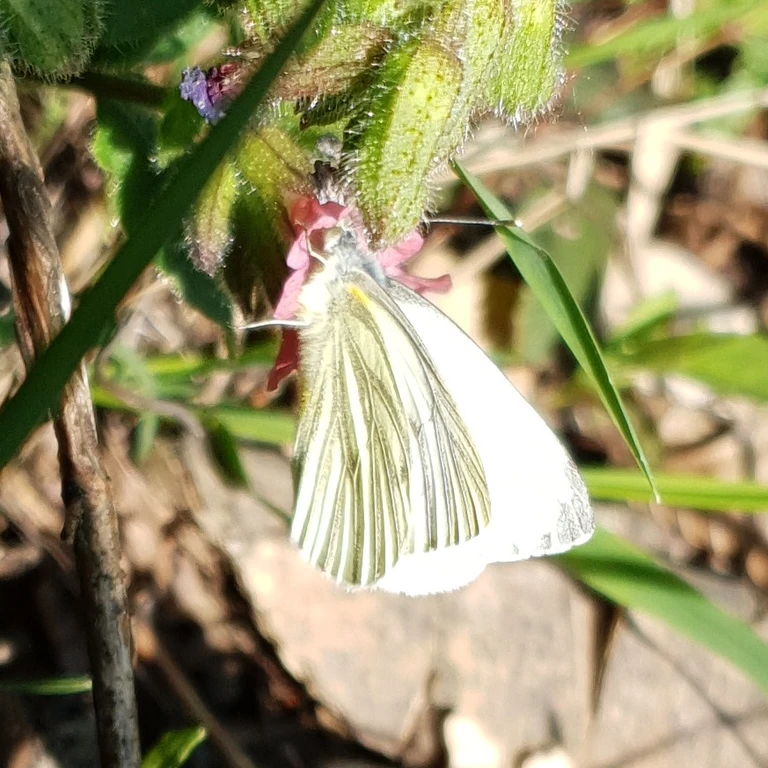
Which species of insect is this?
Pieris napi
